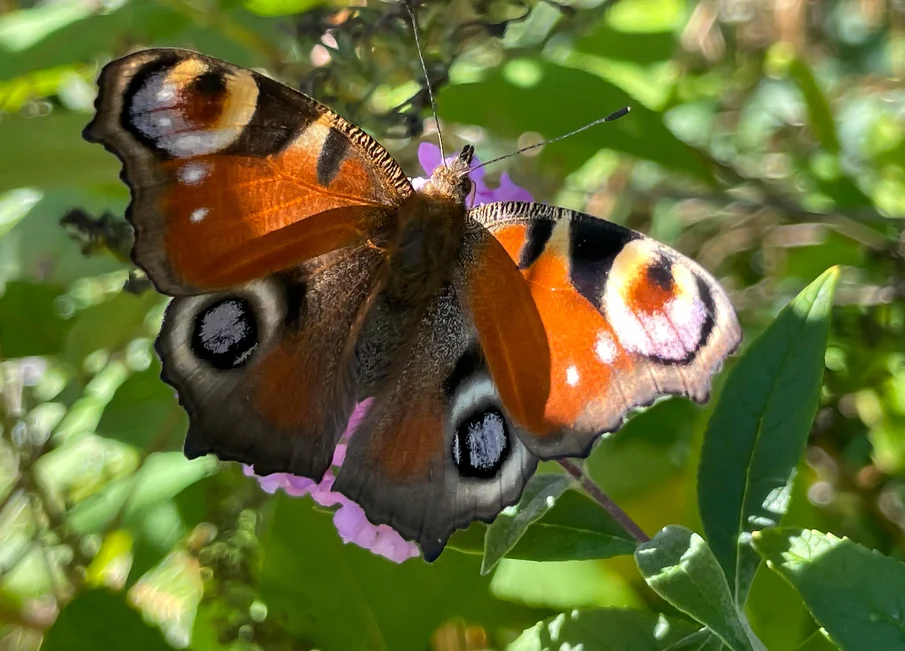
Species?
Aglais io
